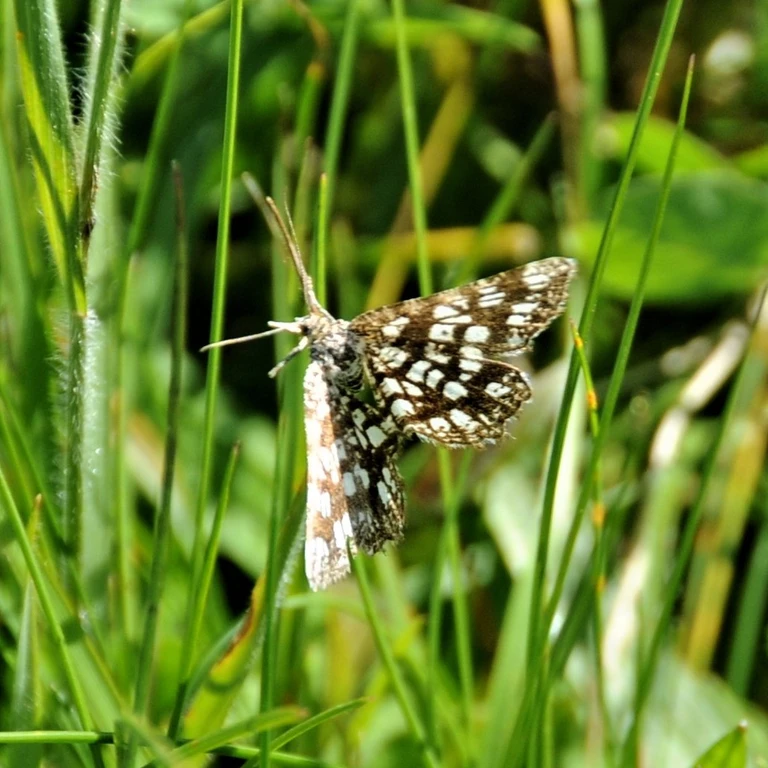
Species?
Chiasmia clathrata
